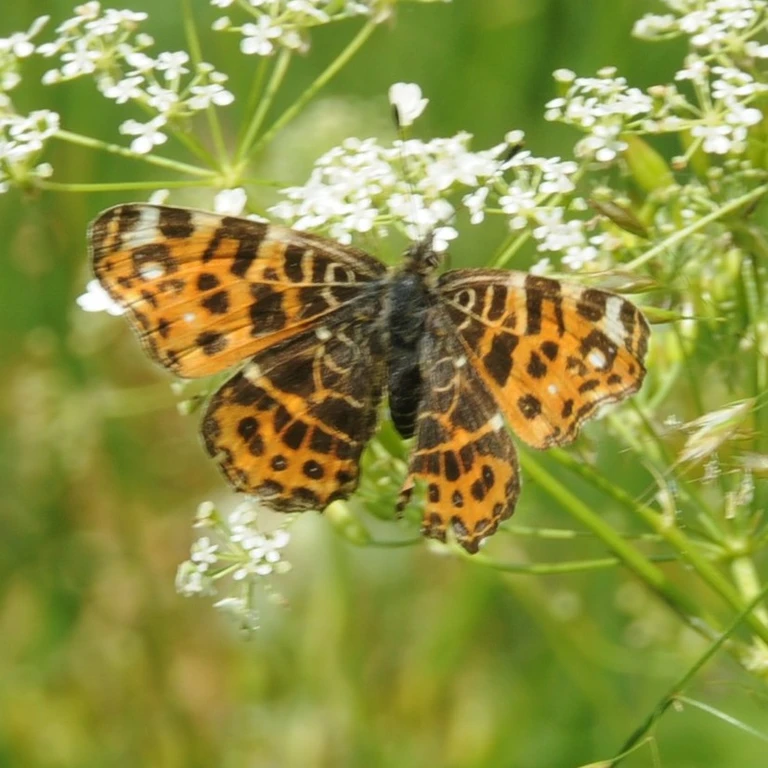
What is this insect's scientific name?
Araschnia levana
